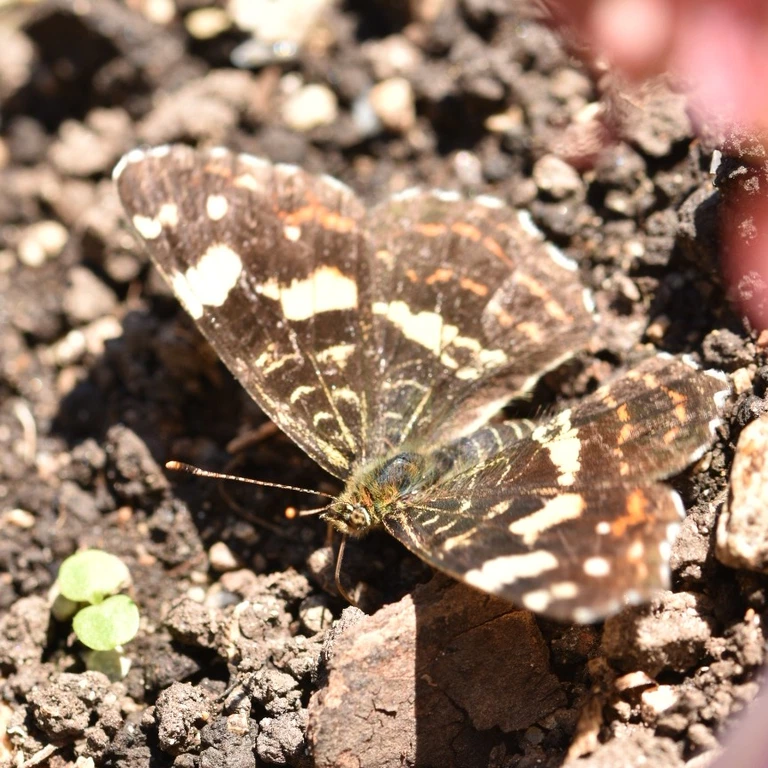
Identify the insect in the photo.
Araschnia levana
